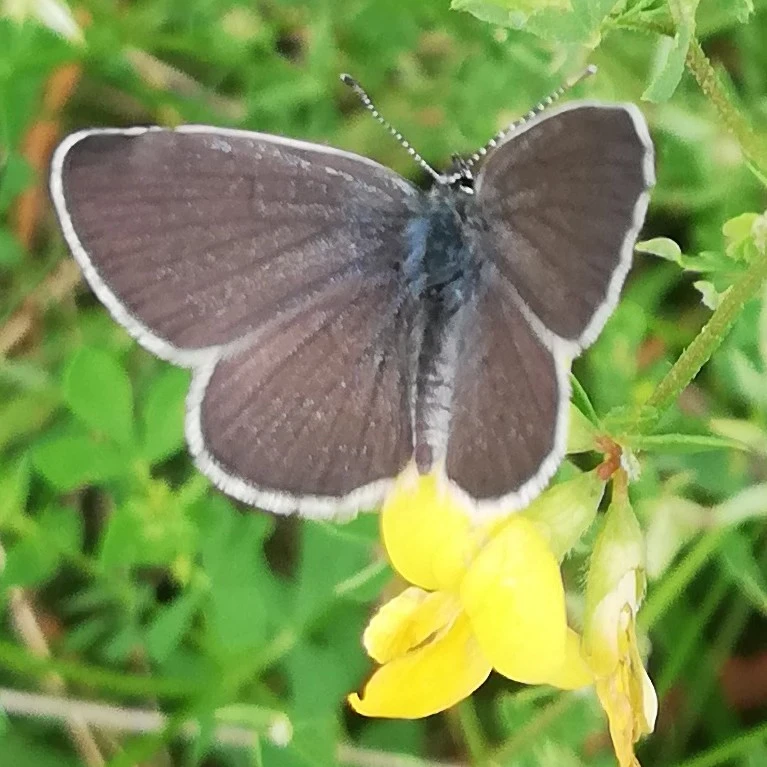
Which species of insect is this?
Cupido minimus
